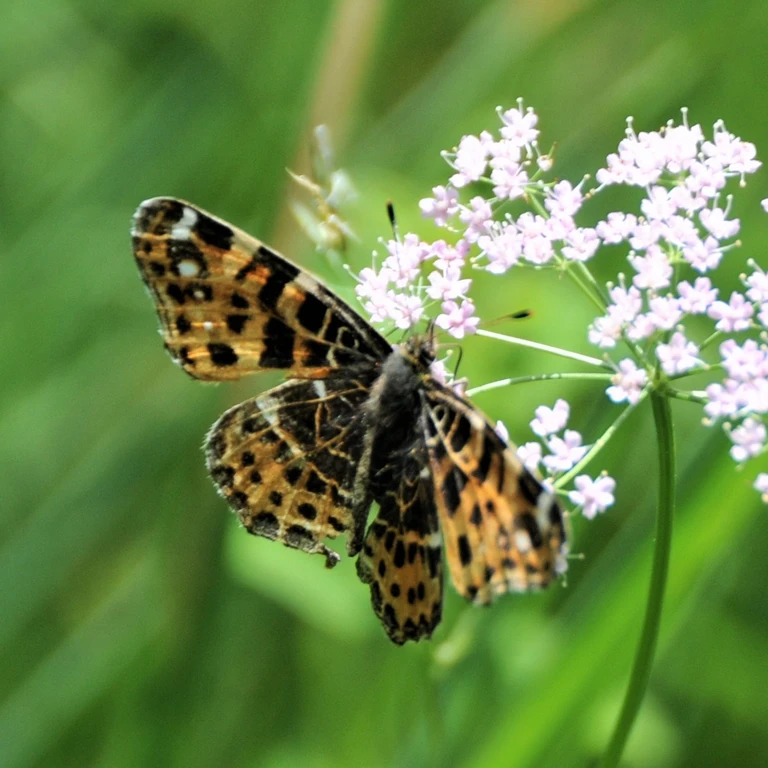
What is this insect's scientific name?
Araschnia levana
